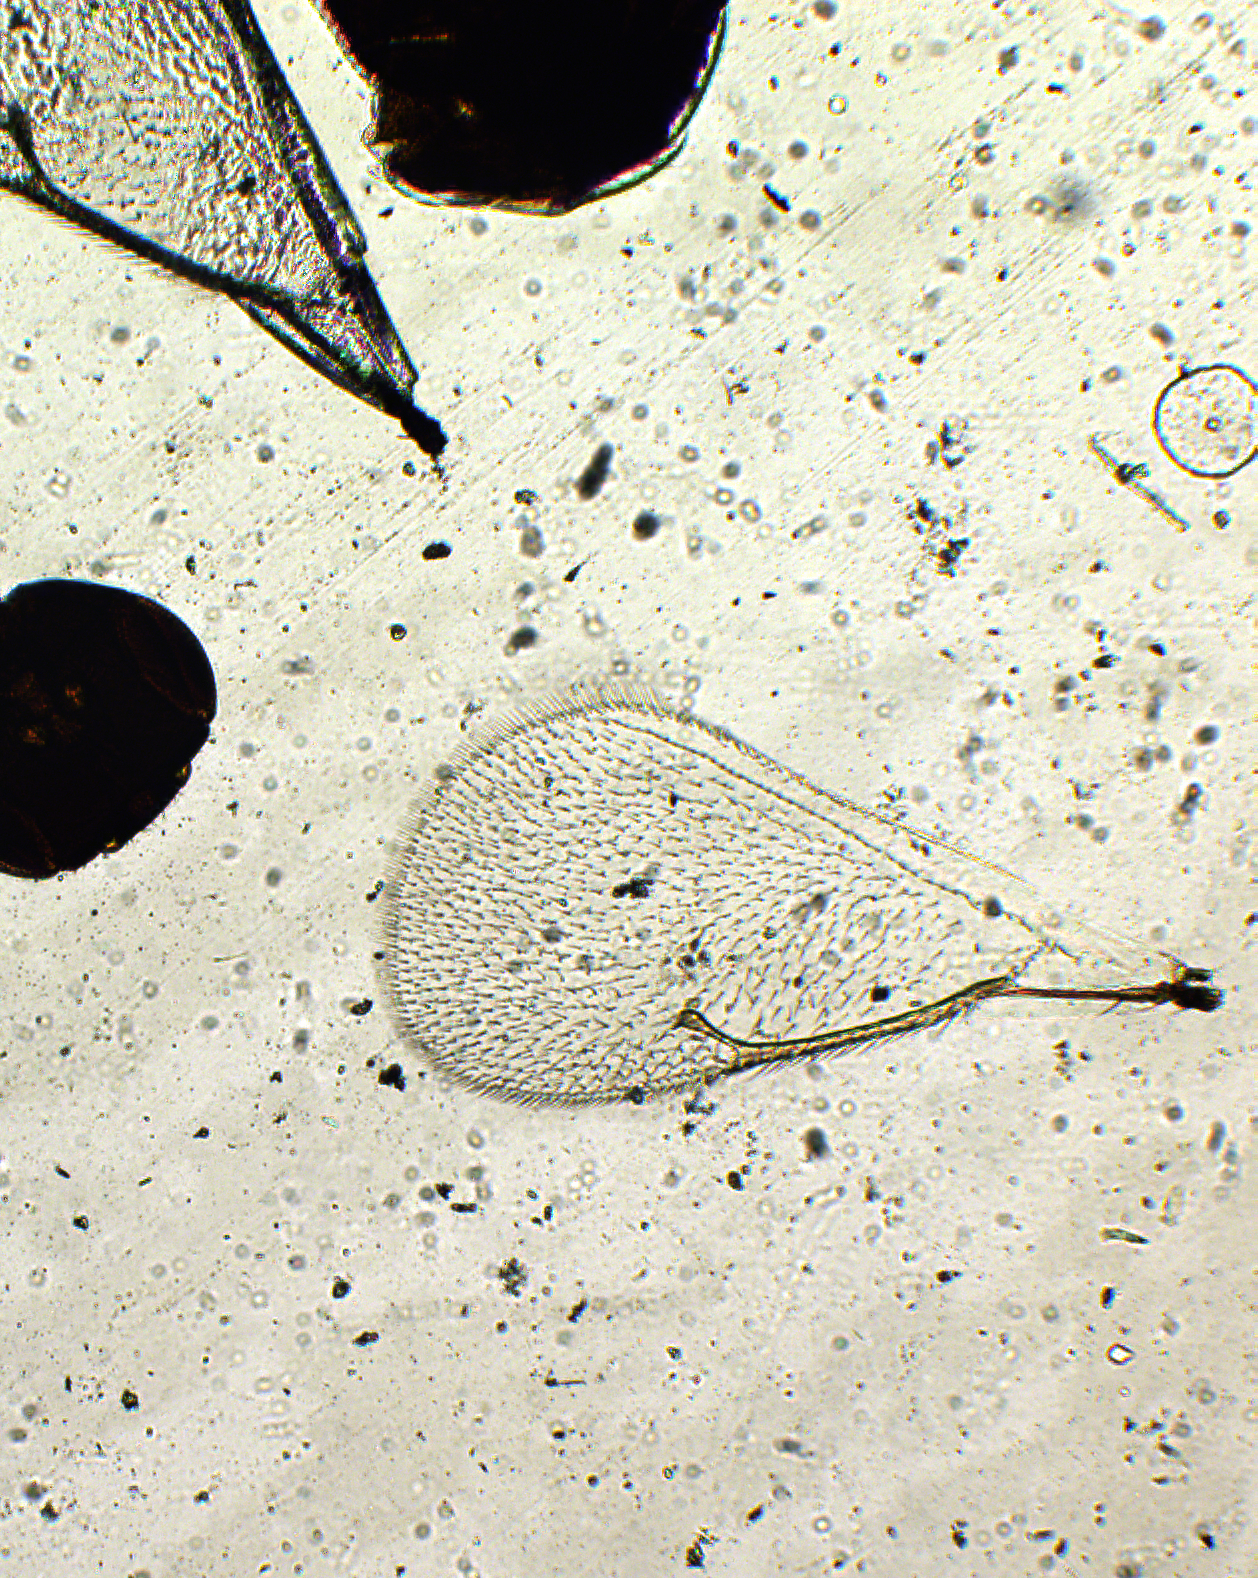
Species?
Tetrastichus ootyensis
